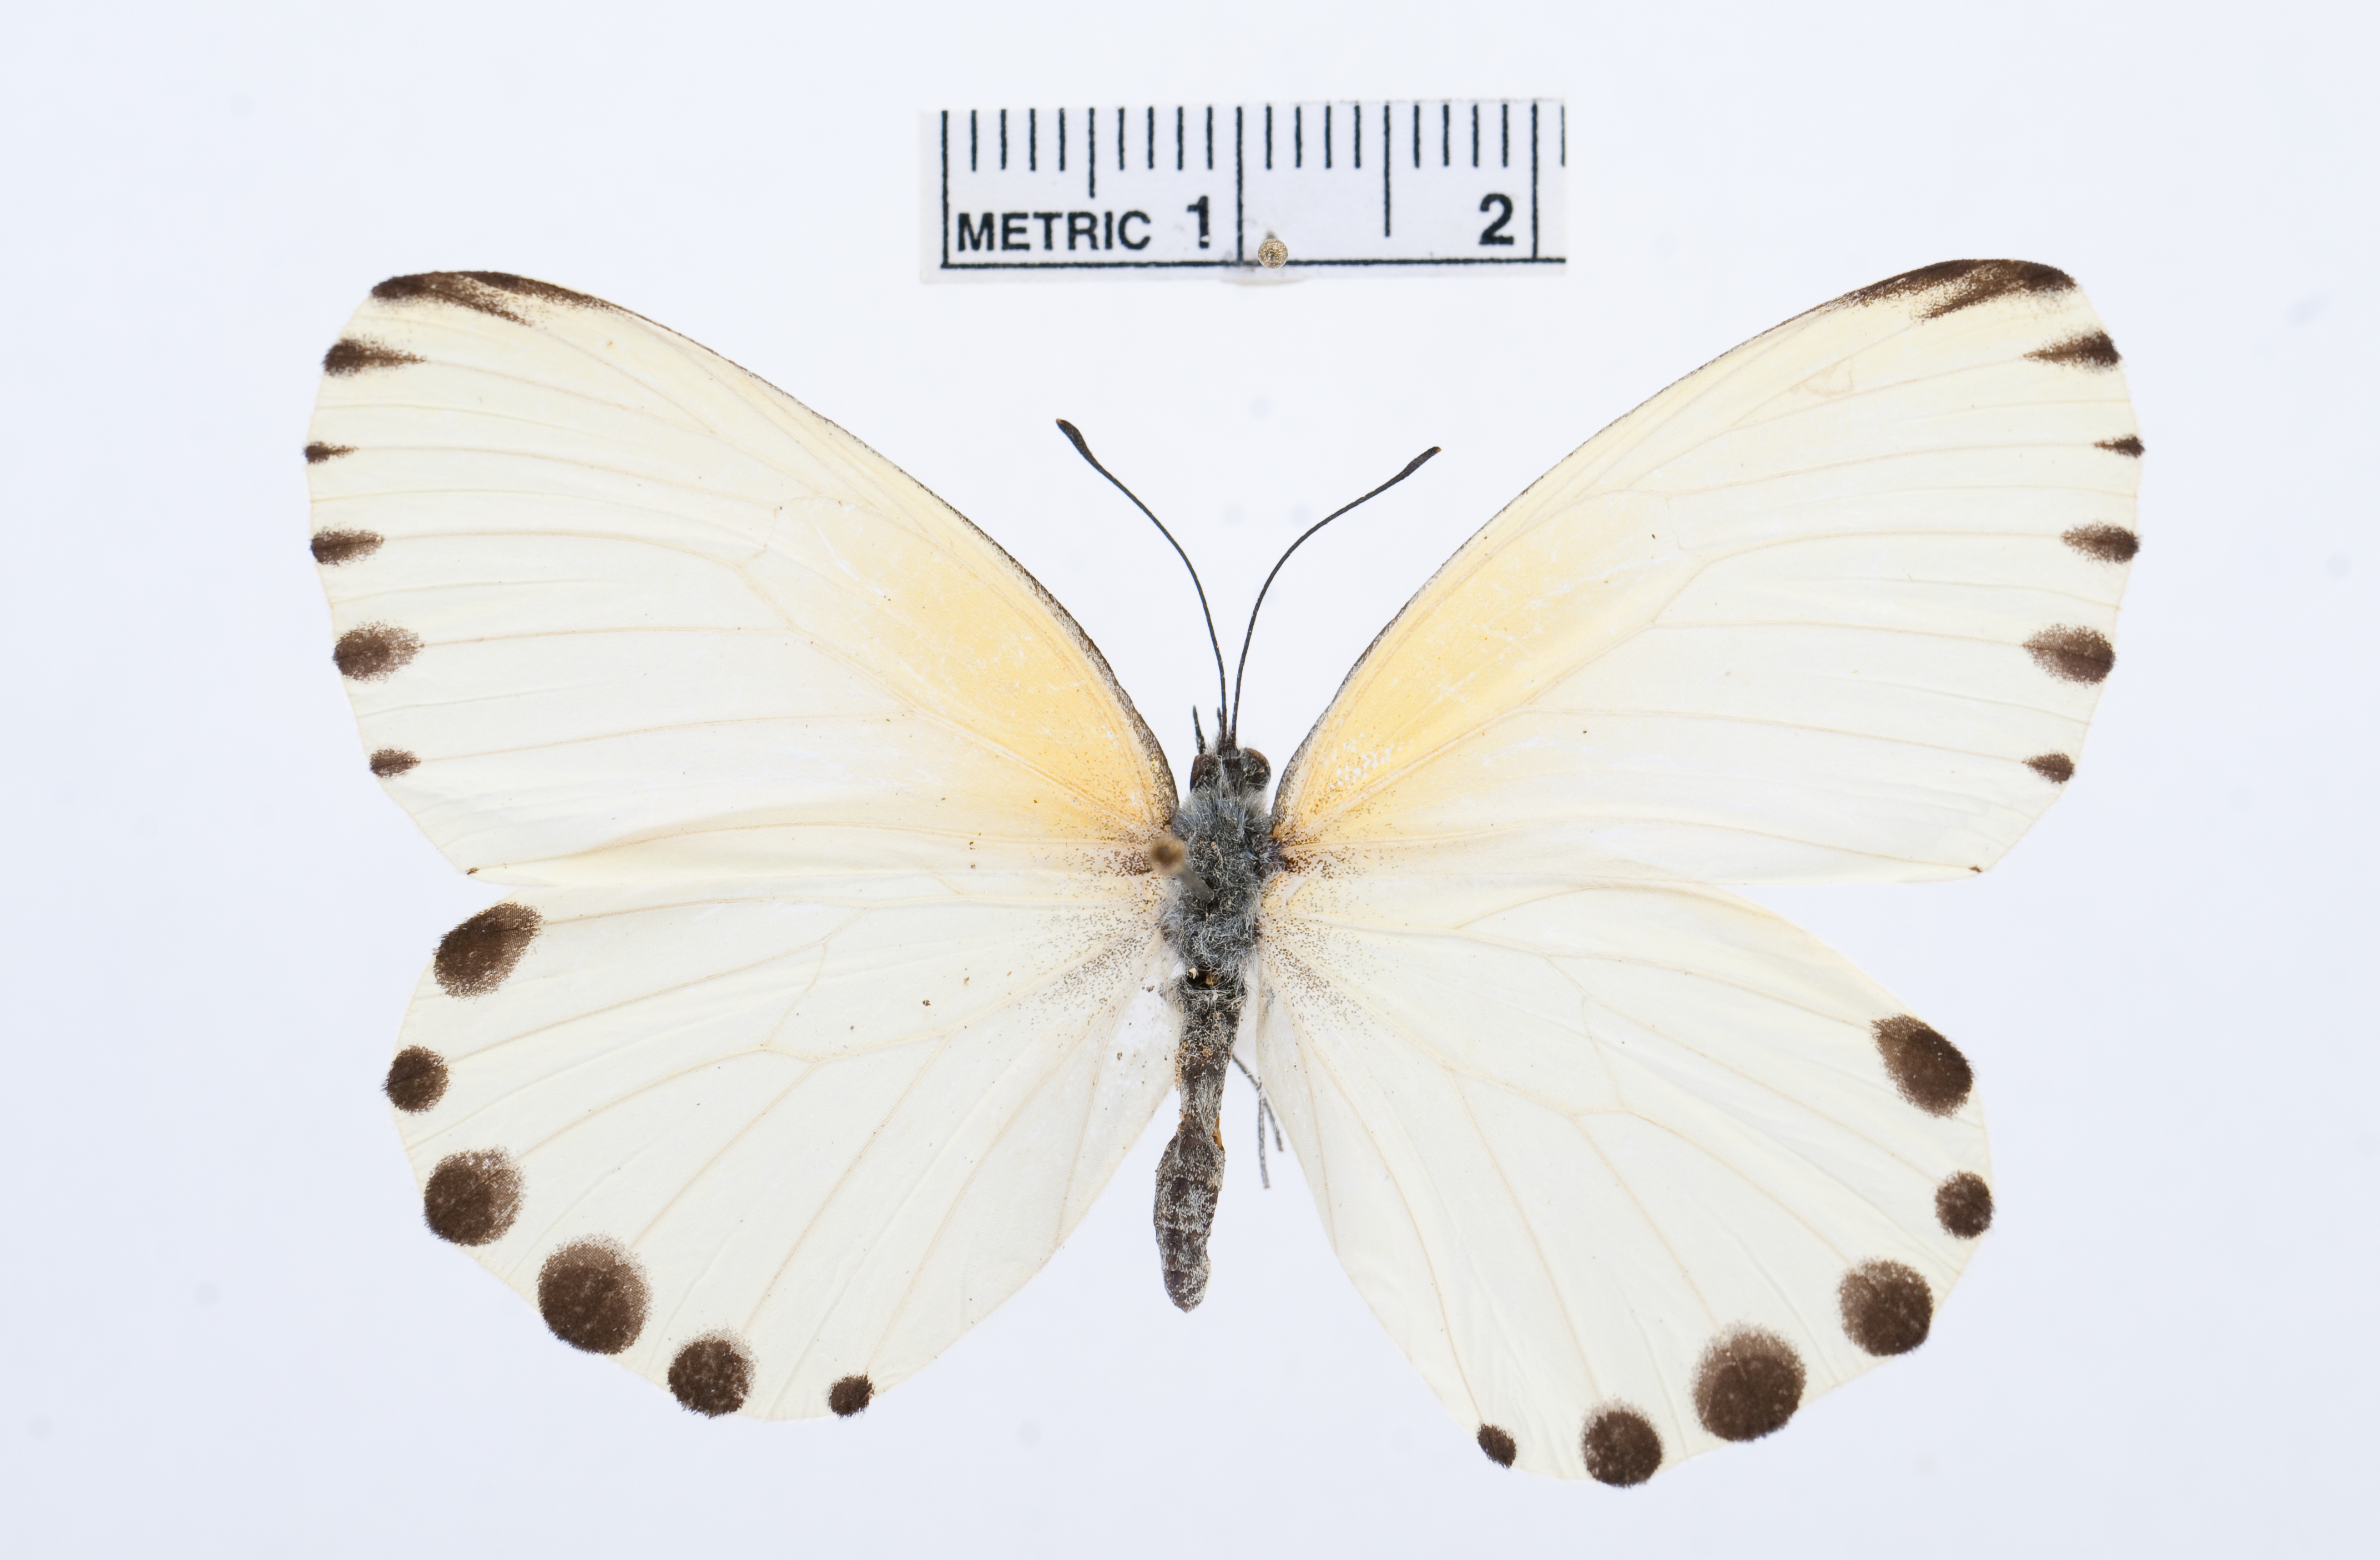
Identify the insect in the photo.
Mylothris phileris
